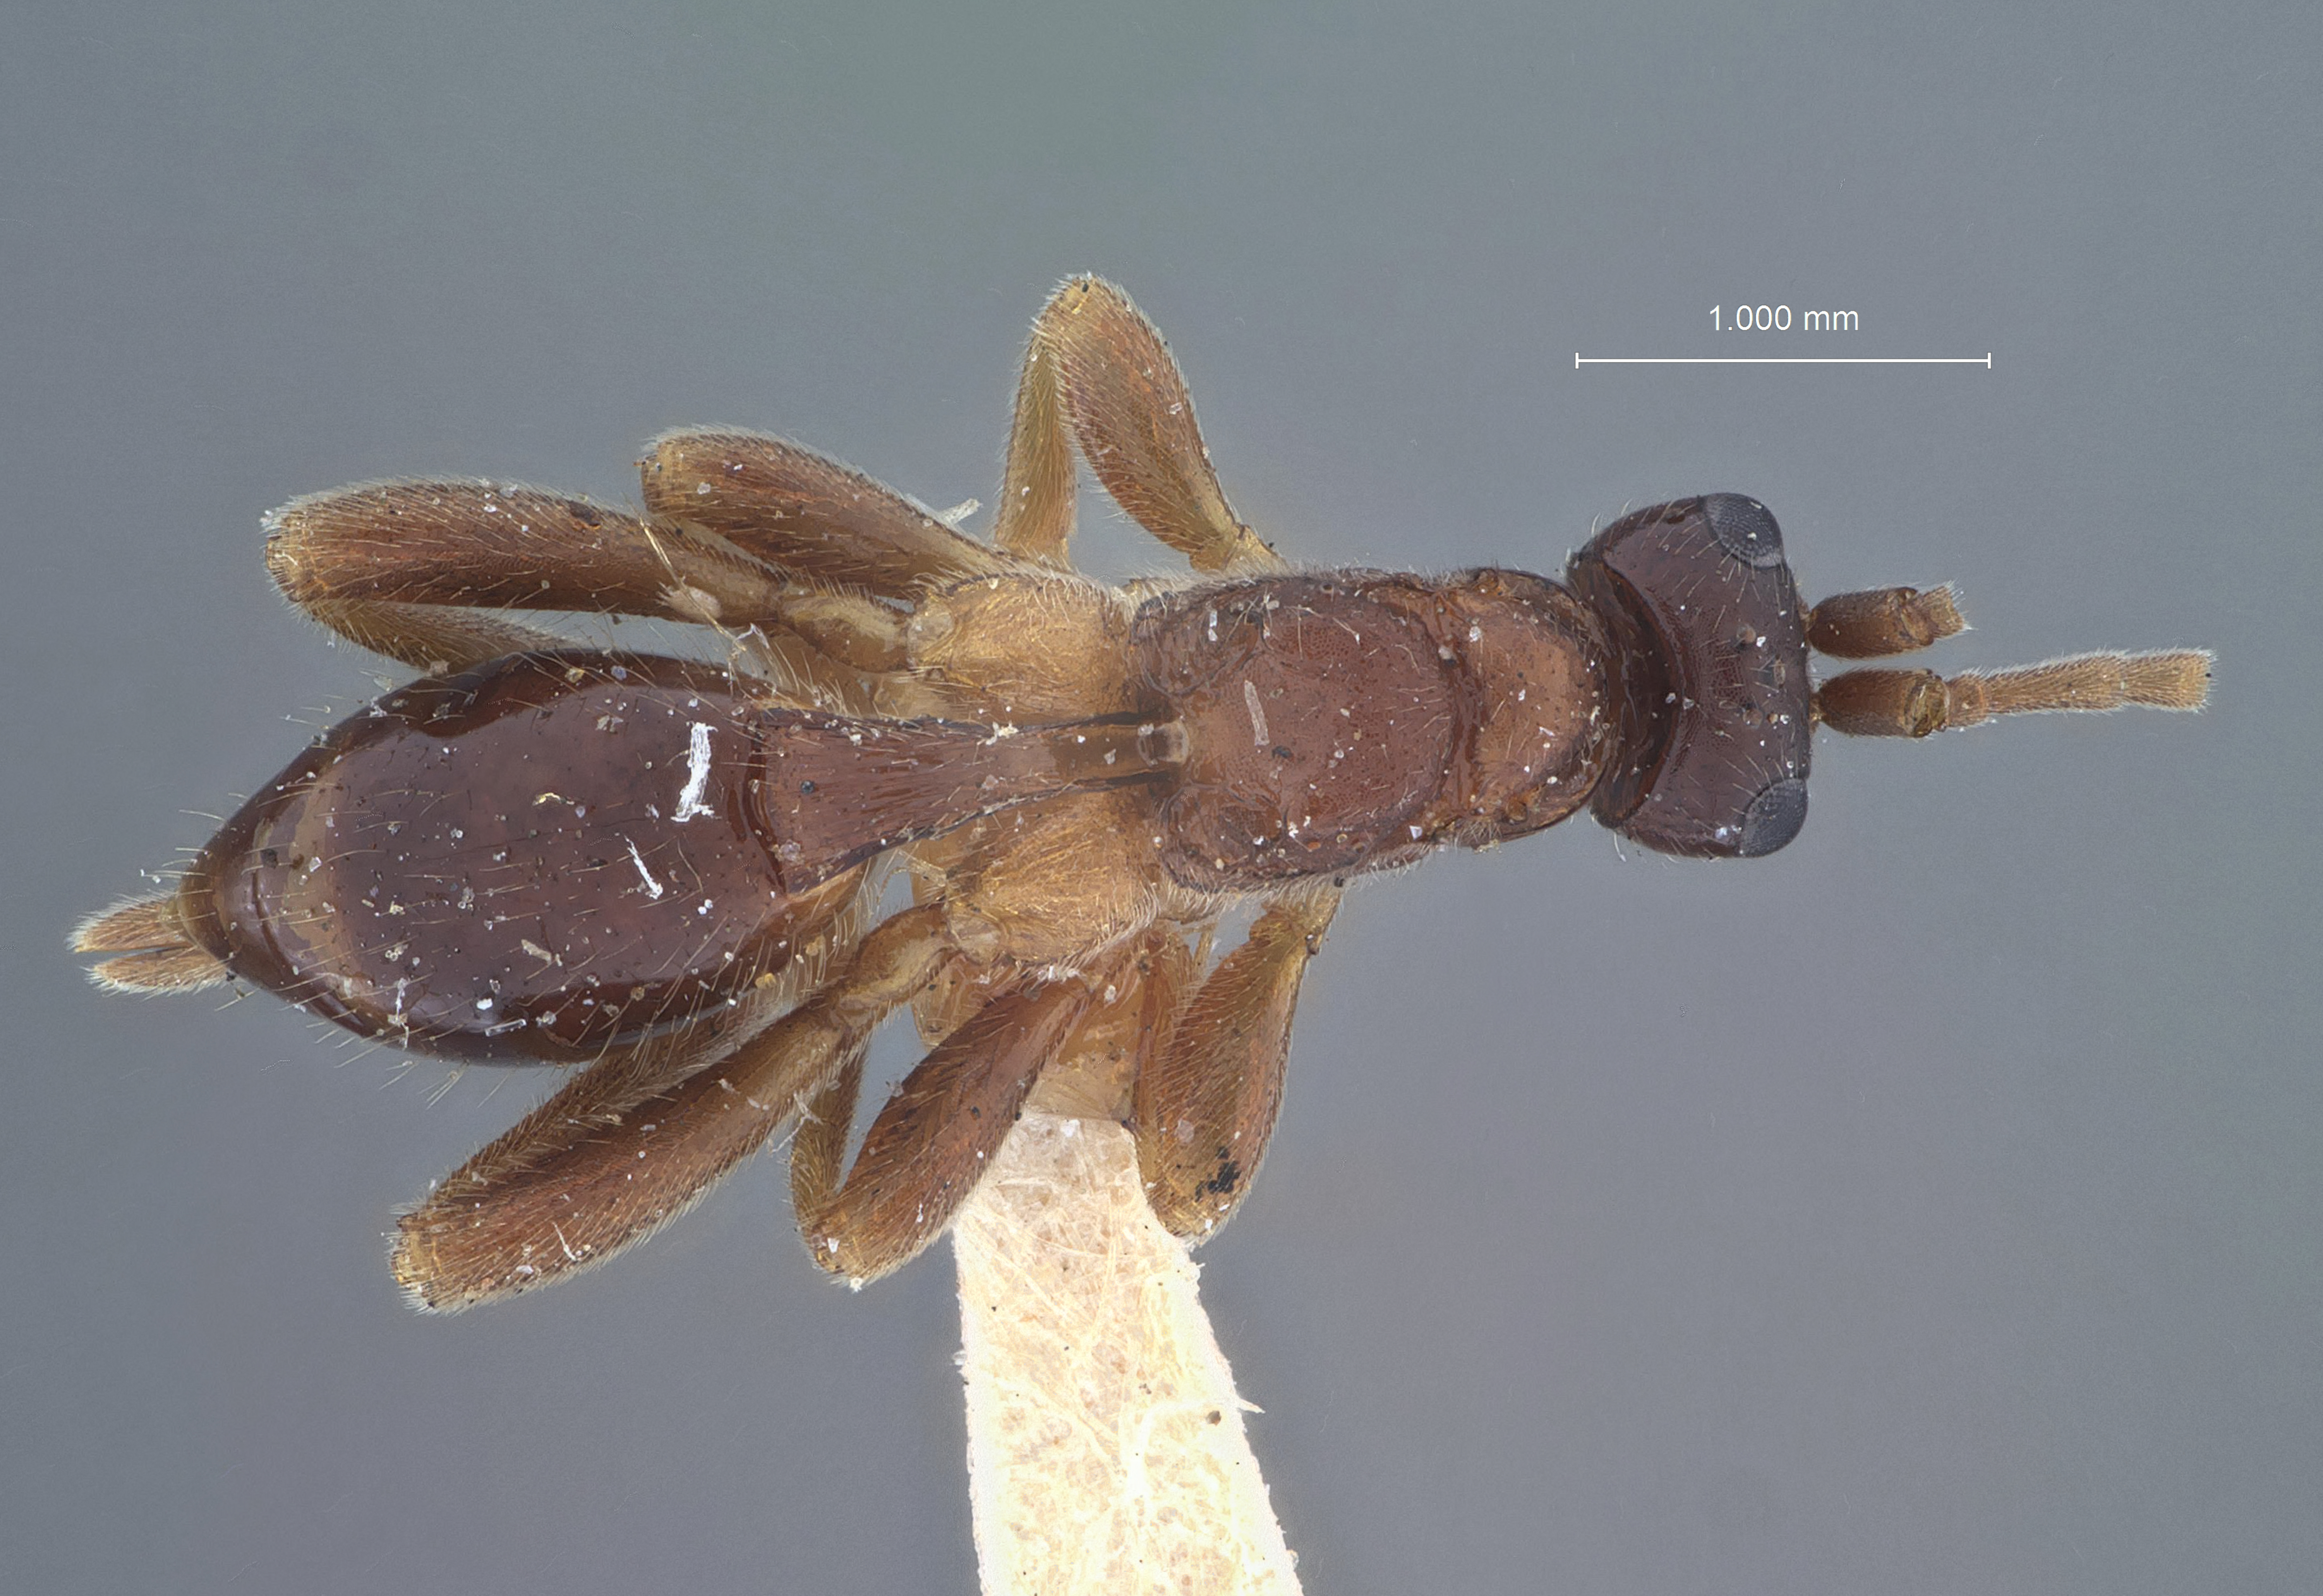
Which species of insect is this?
Thaumatotypus spinulatus
